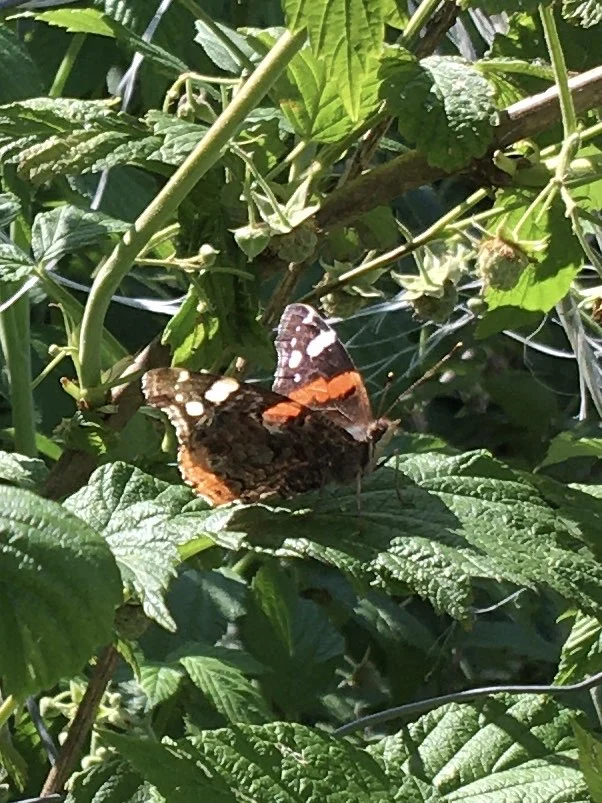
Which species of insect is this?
Vanessa atalanta
